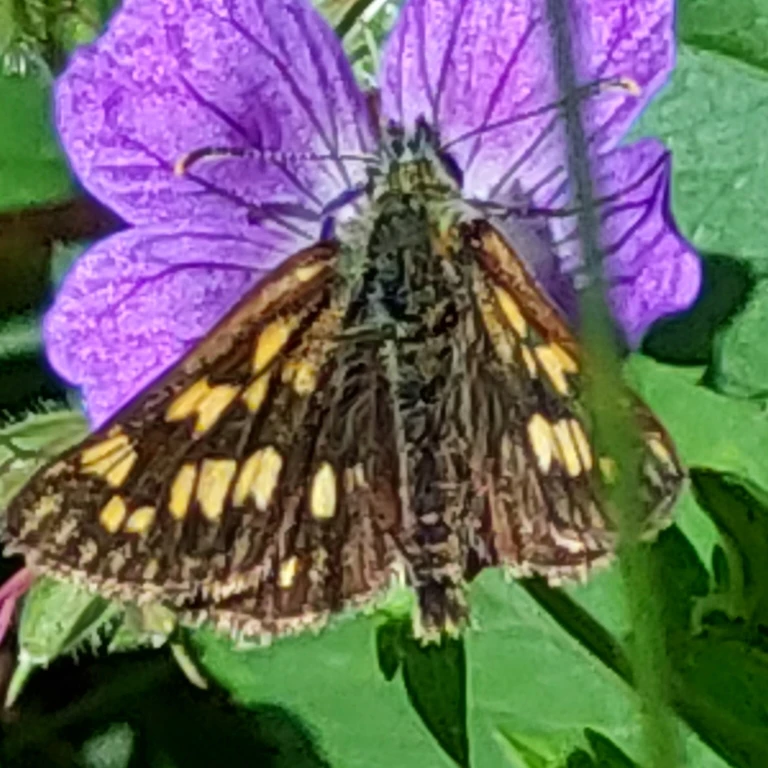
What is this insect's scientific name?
Carterocephalus palaemon
